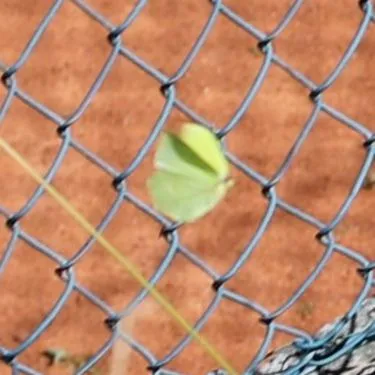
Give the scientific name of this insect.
Gonepteryx rhamni
